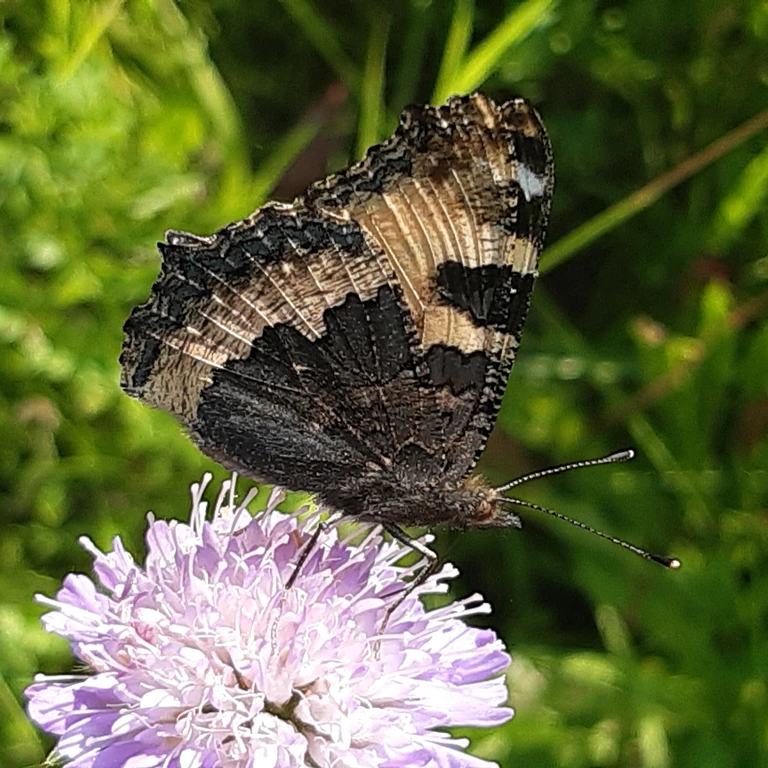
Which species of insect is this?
Aglais urticae
